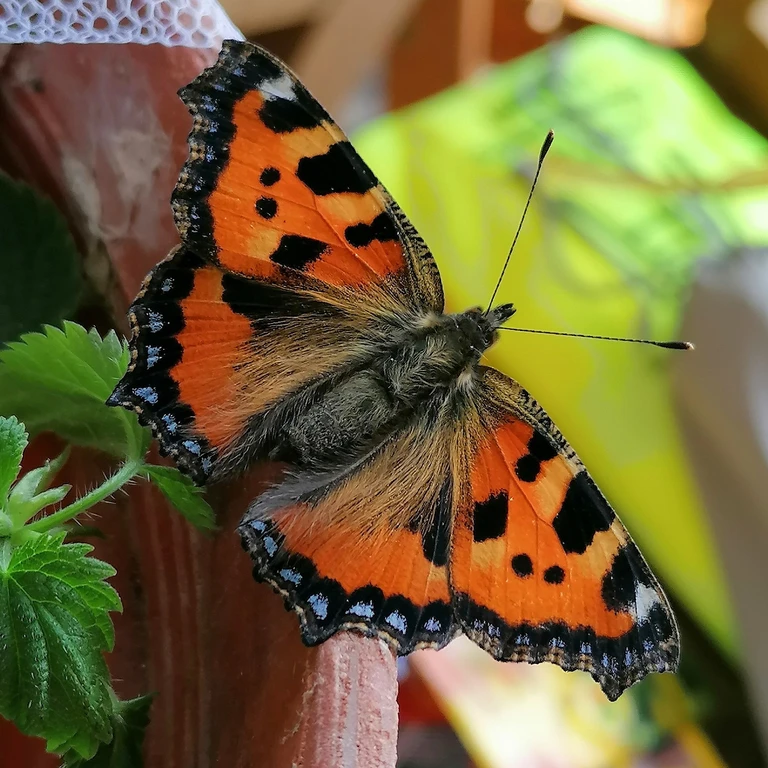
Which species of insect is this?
Aglais urticae
